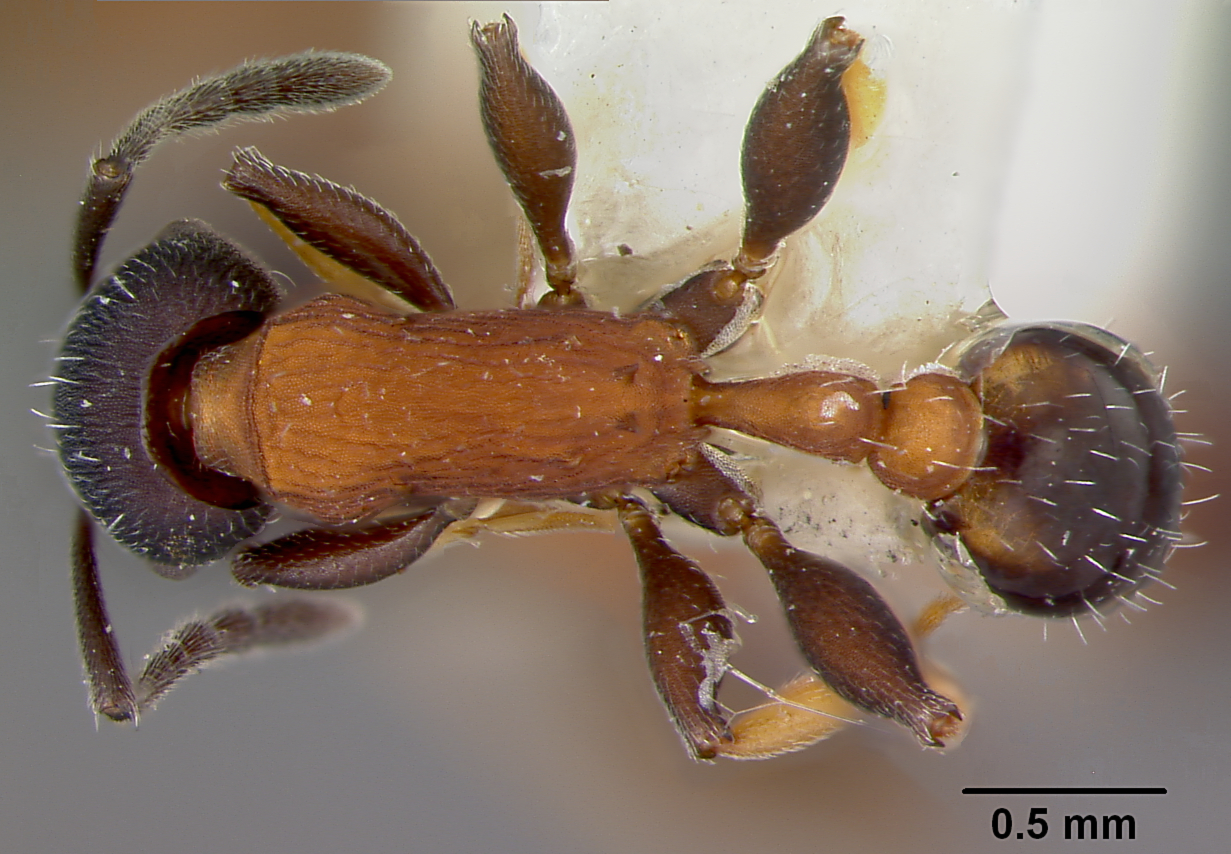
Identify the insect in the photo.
Macromischa isabellae
